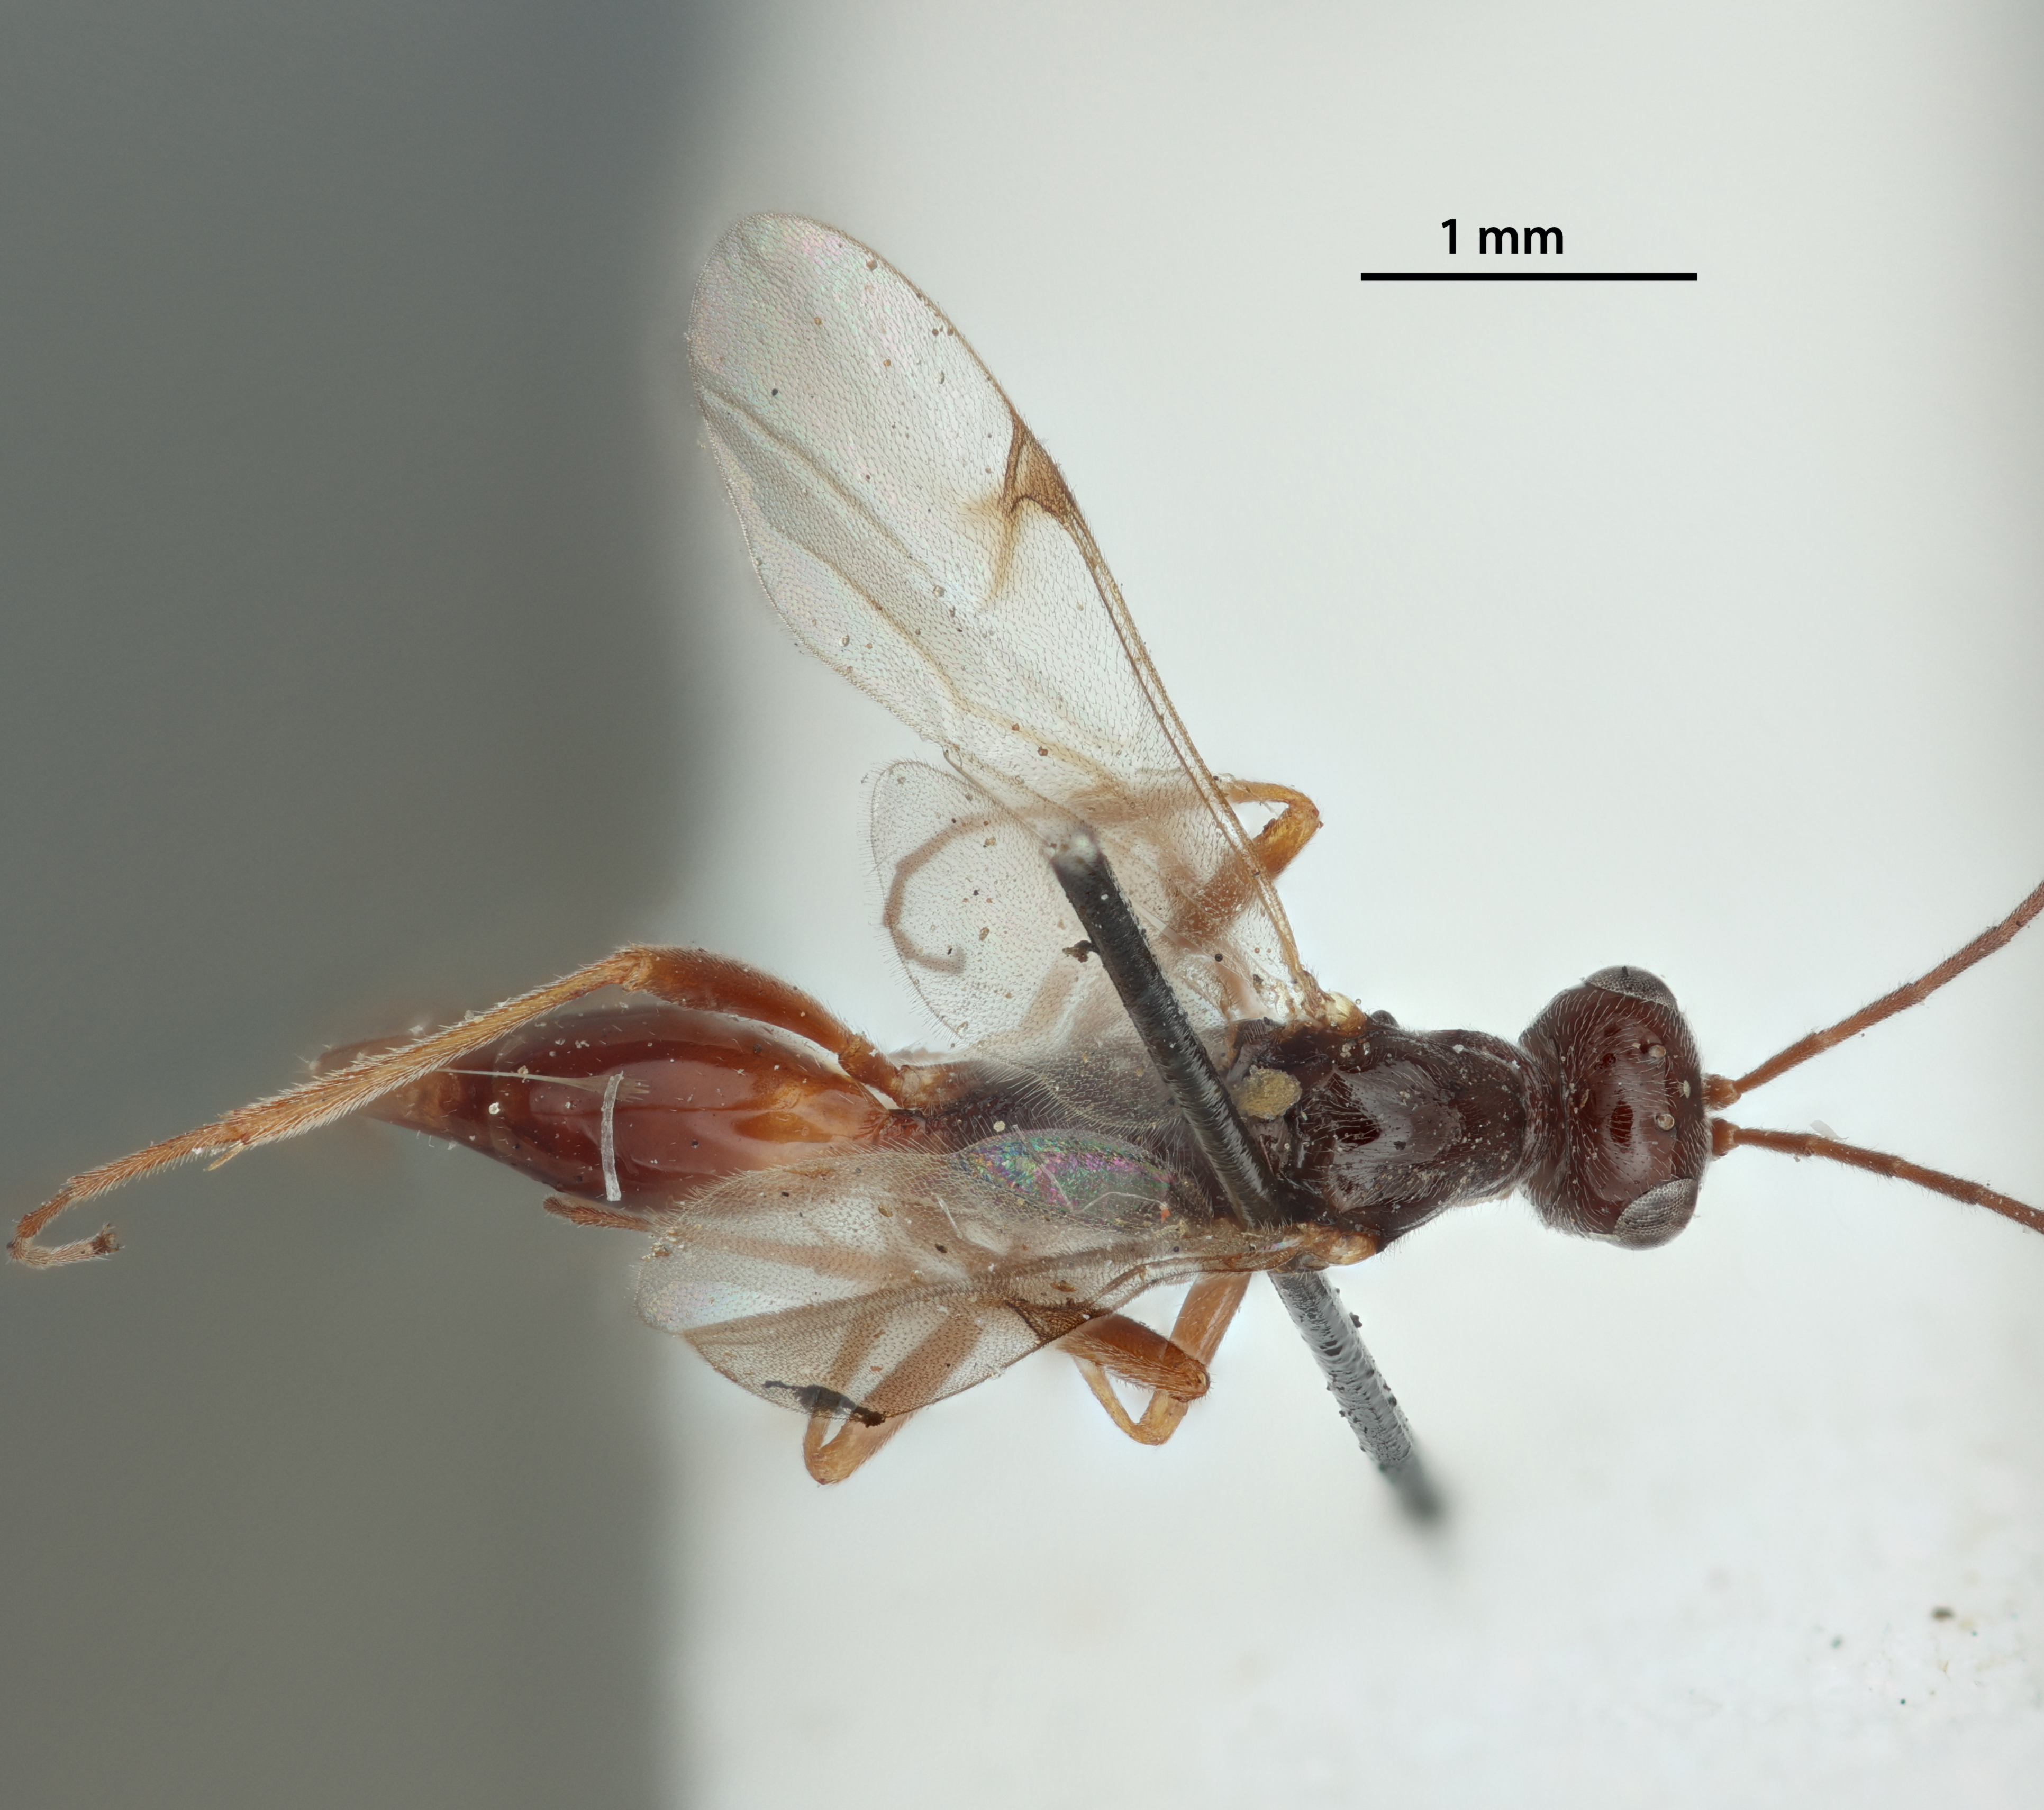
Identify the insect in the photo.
Proctotrypes florissantensis
